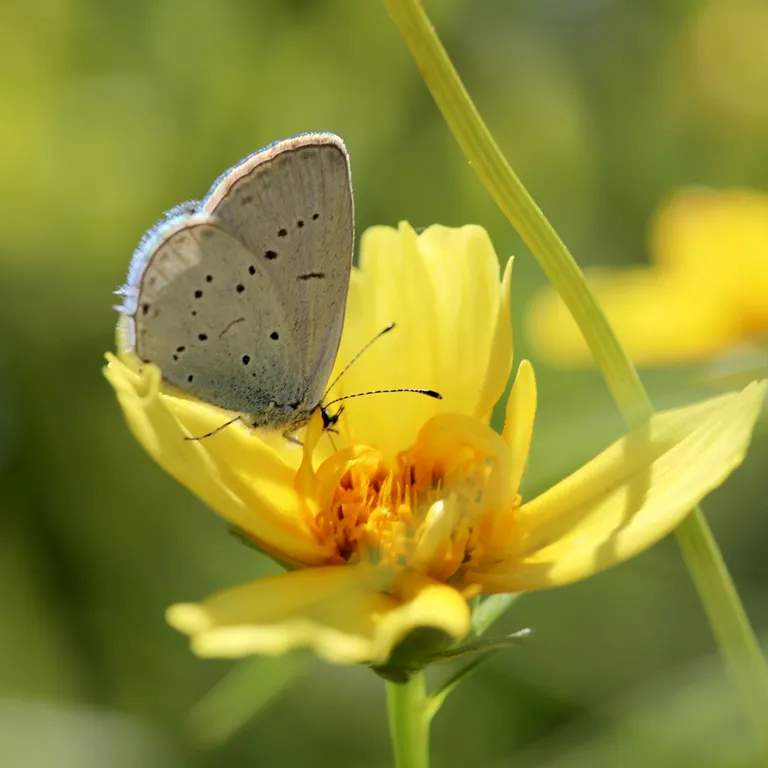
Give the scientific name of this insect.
Cupido decolorata (also Elkalyce decolorata)
